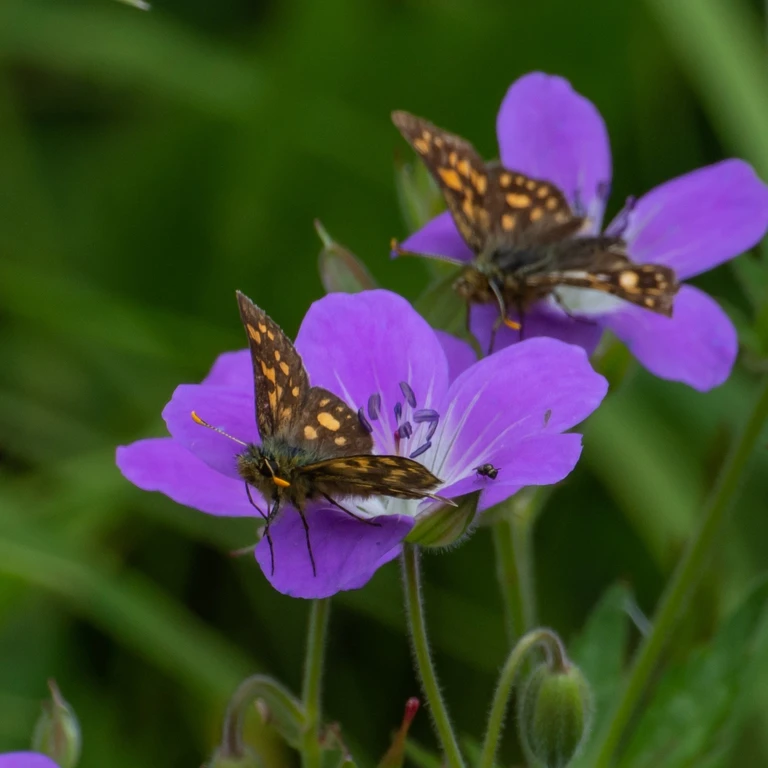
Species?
Carterocephalus palaemon
